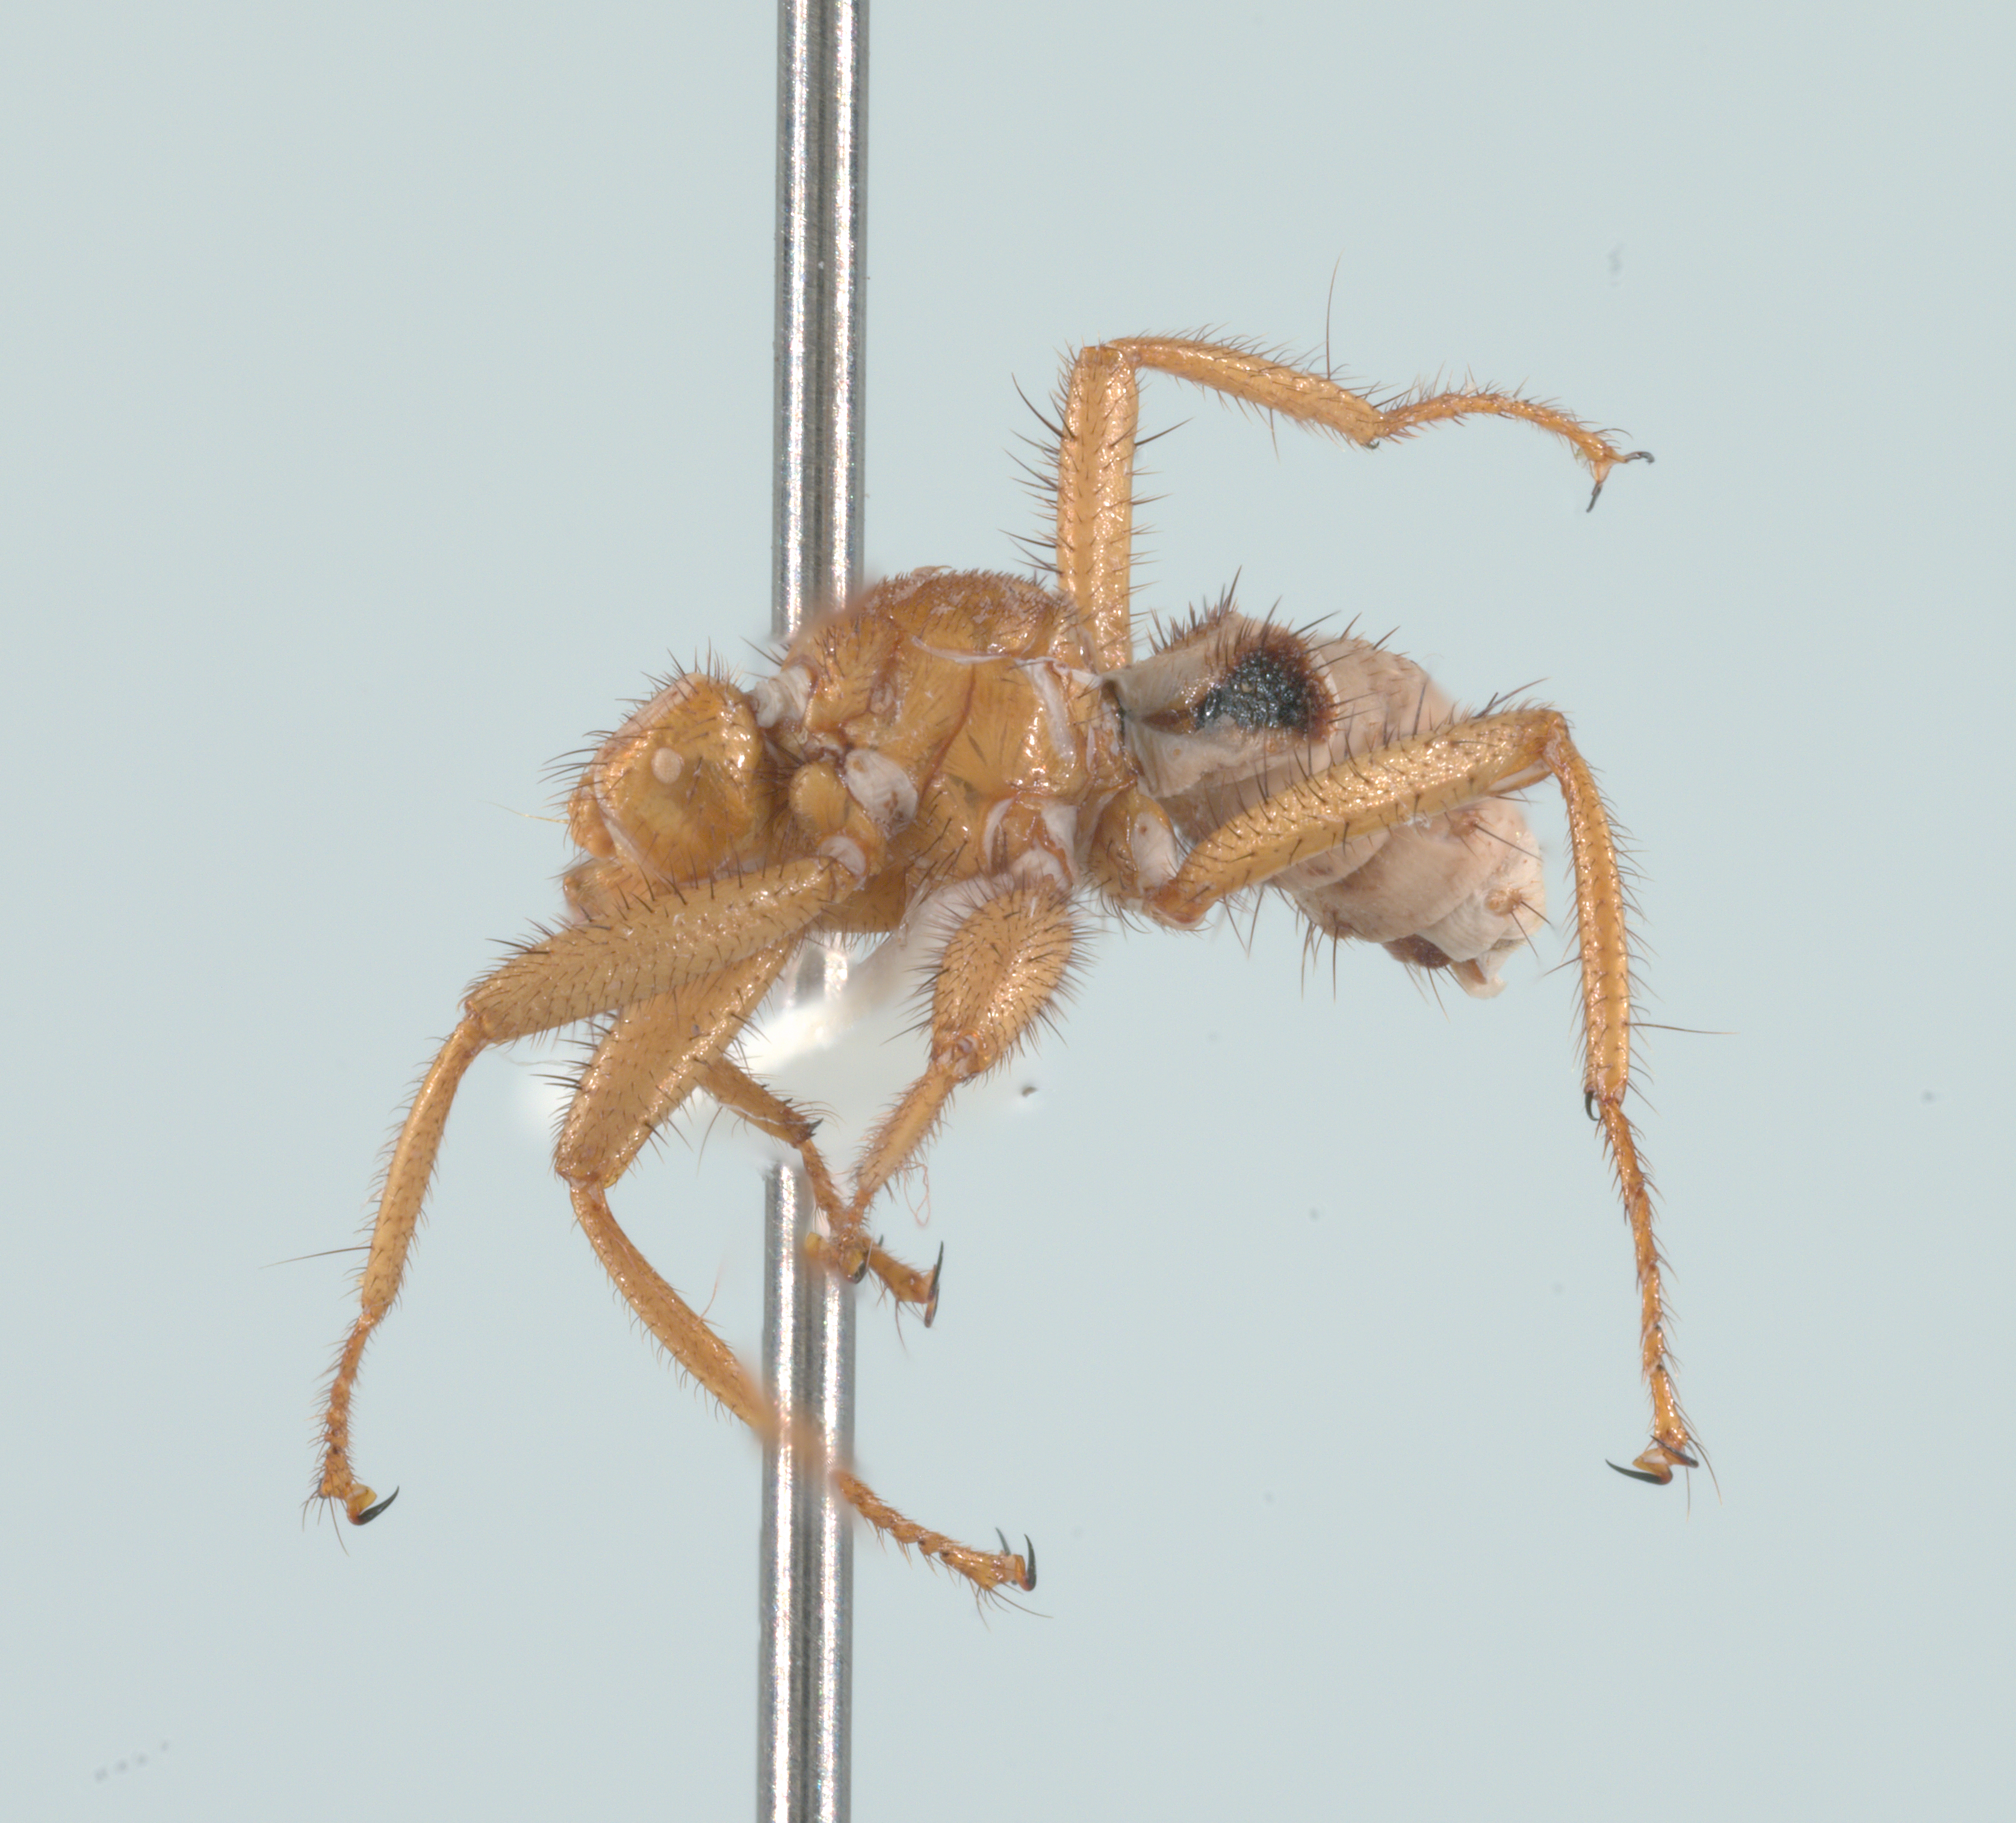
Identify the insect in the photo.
Mystacinobia zelandica
